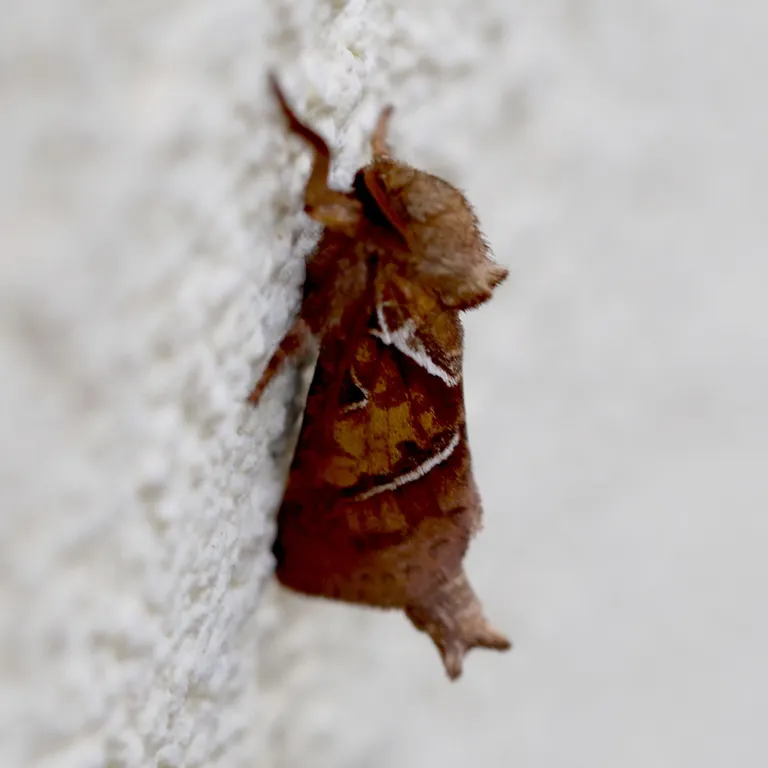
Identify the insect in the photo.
Triodia sylvina
